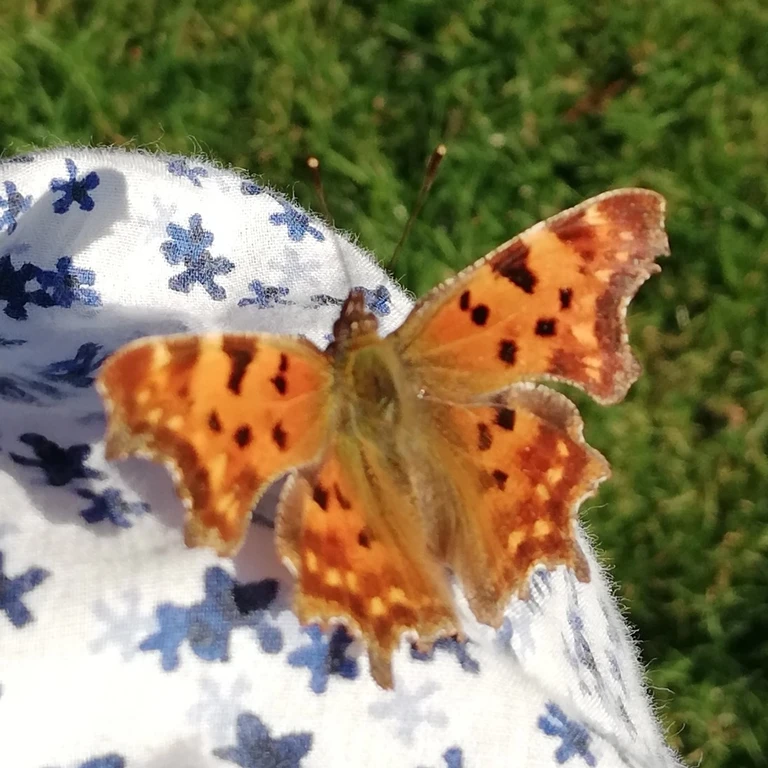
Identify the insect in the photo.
Polygonia c-album
